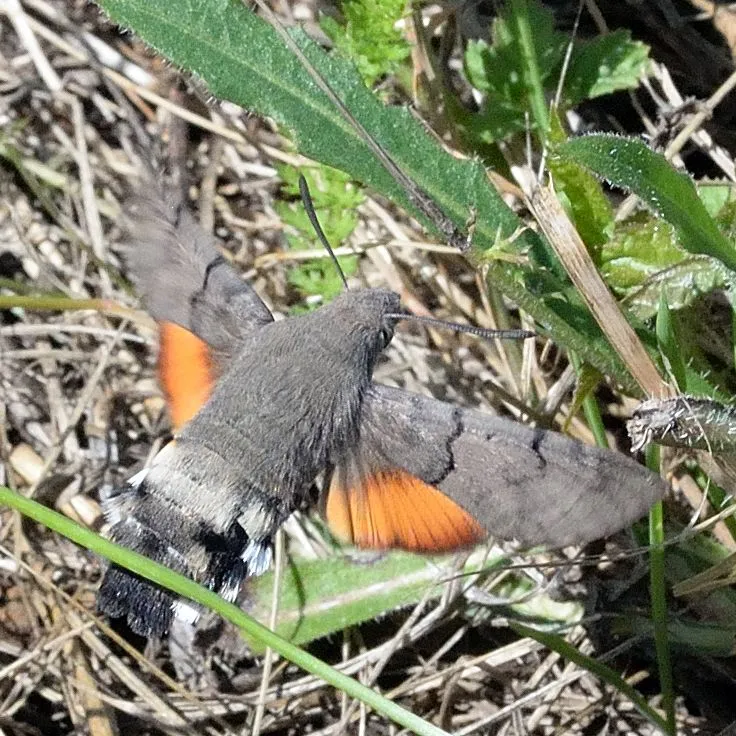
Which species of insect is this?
Macroglossum stellatarum
